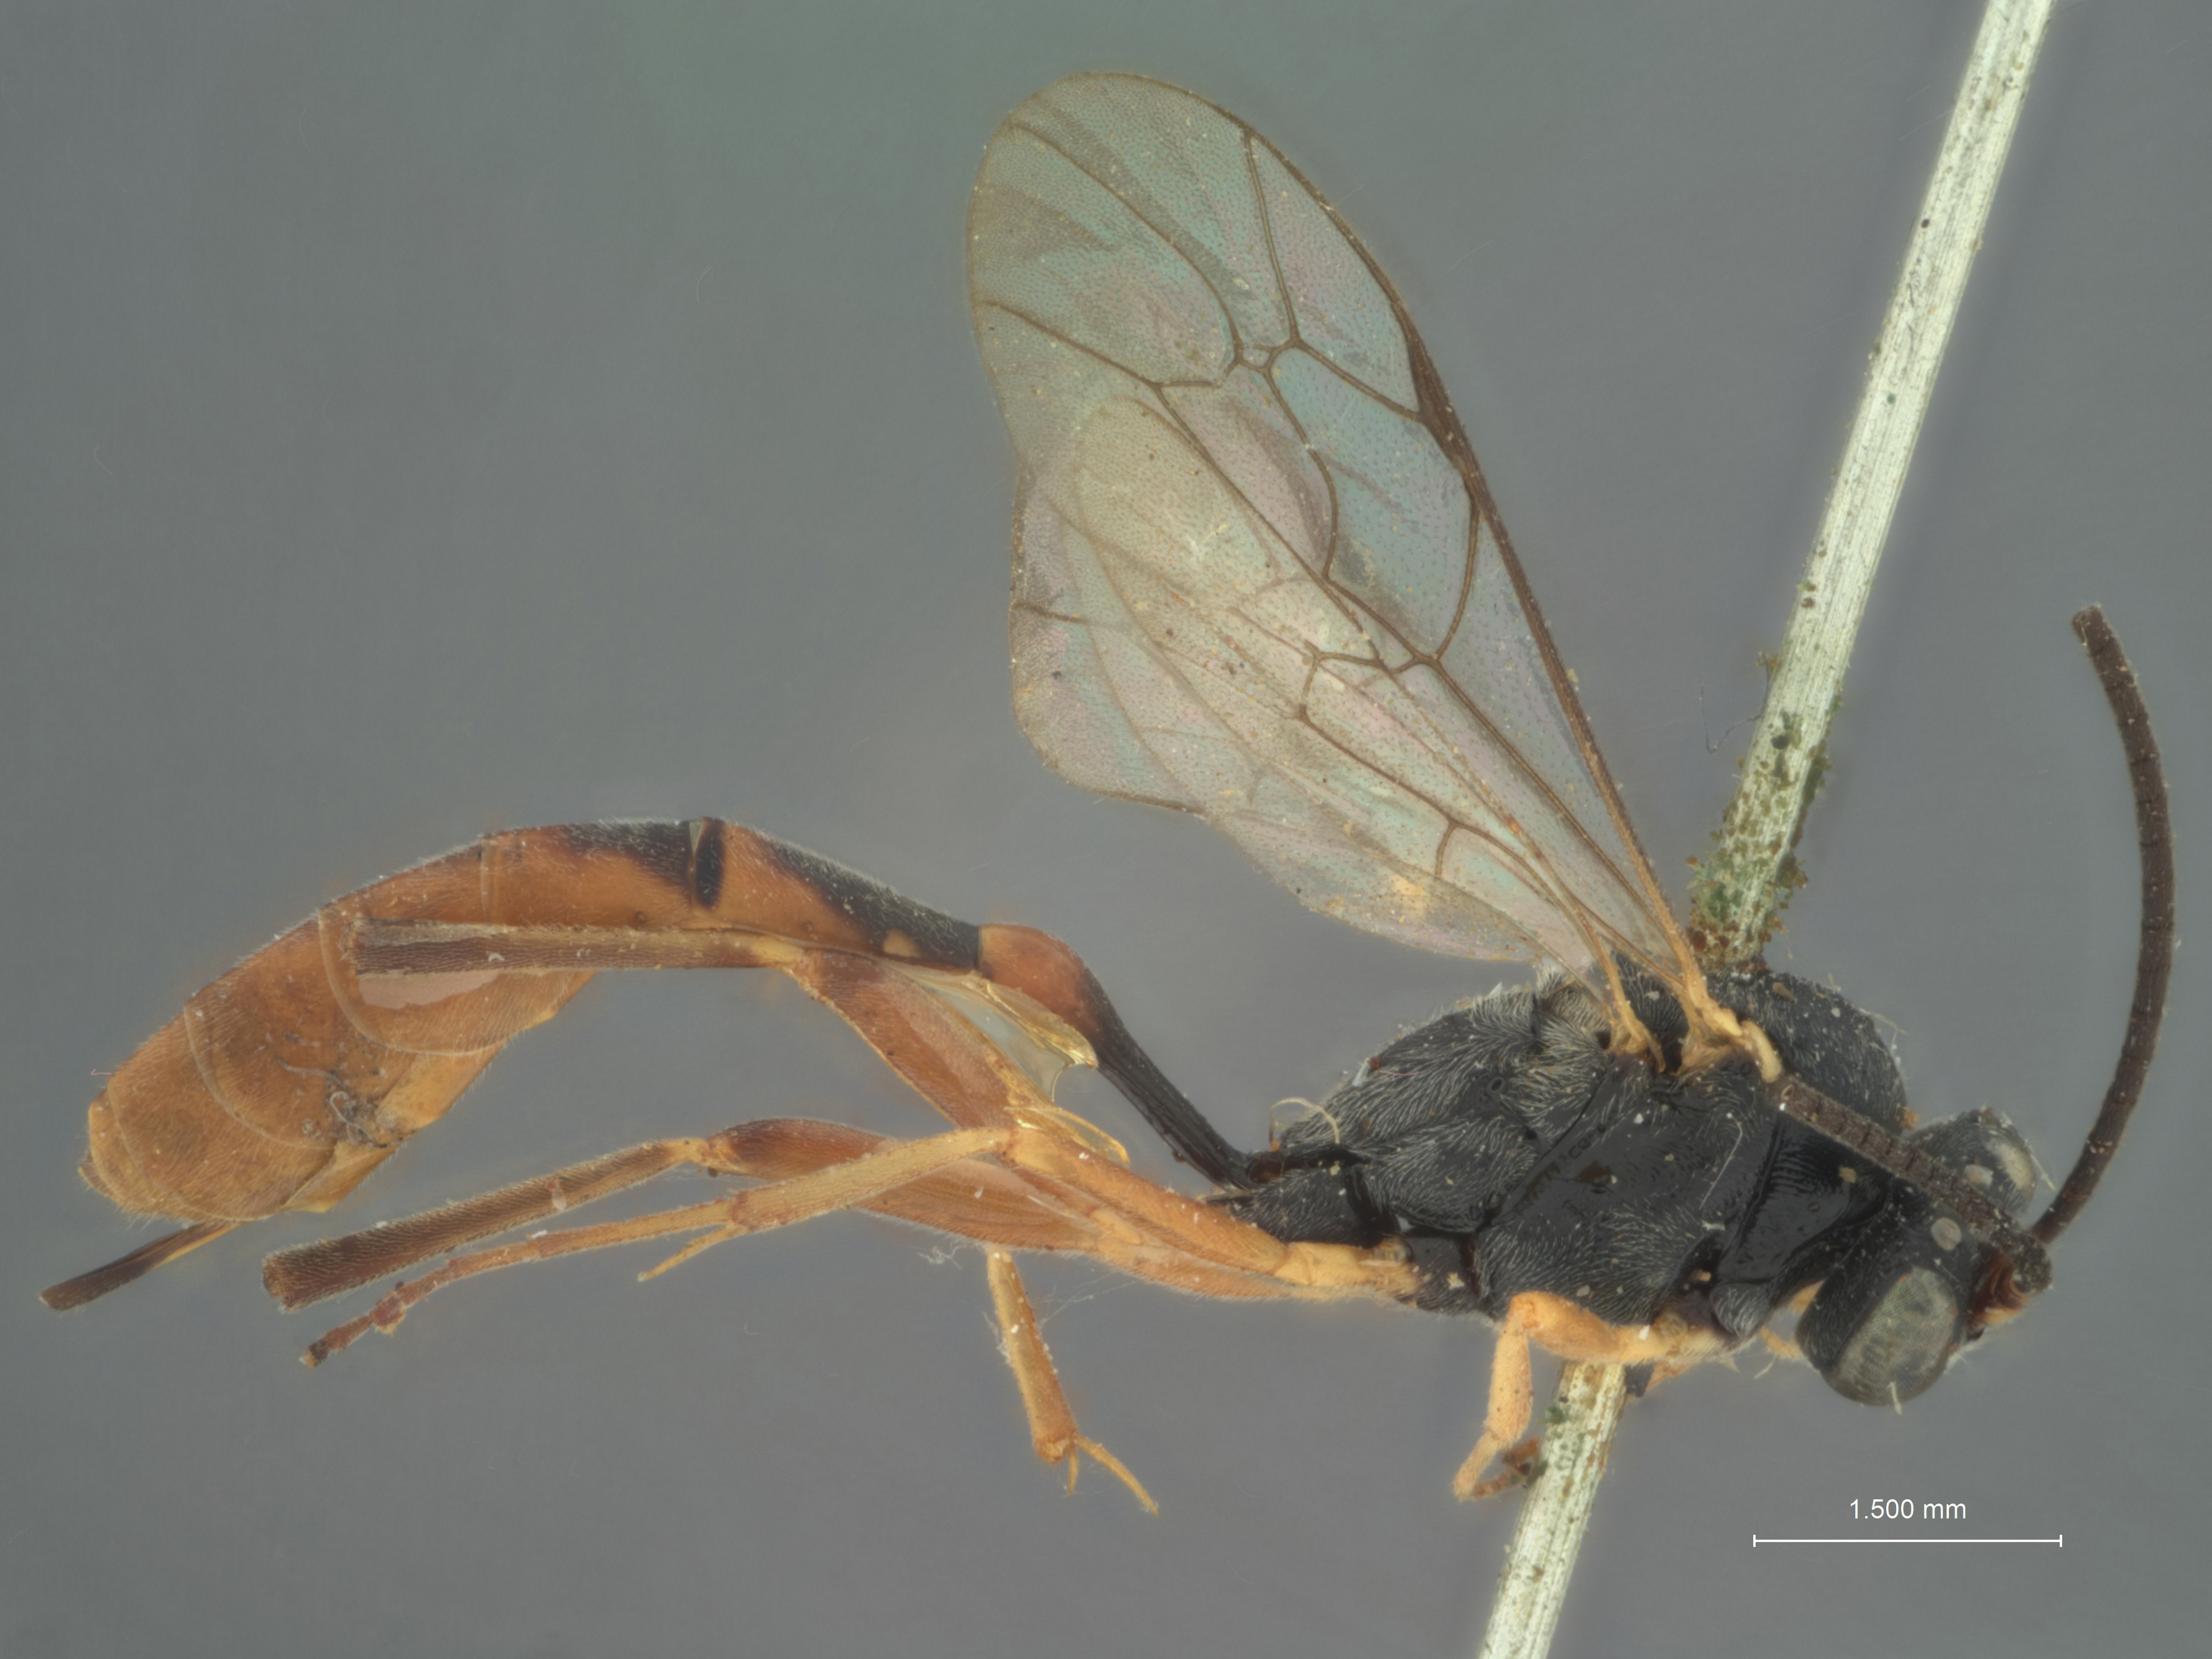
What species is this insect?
Limneria infesta
